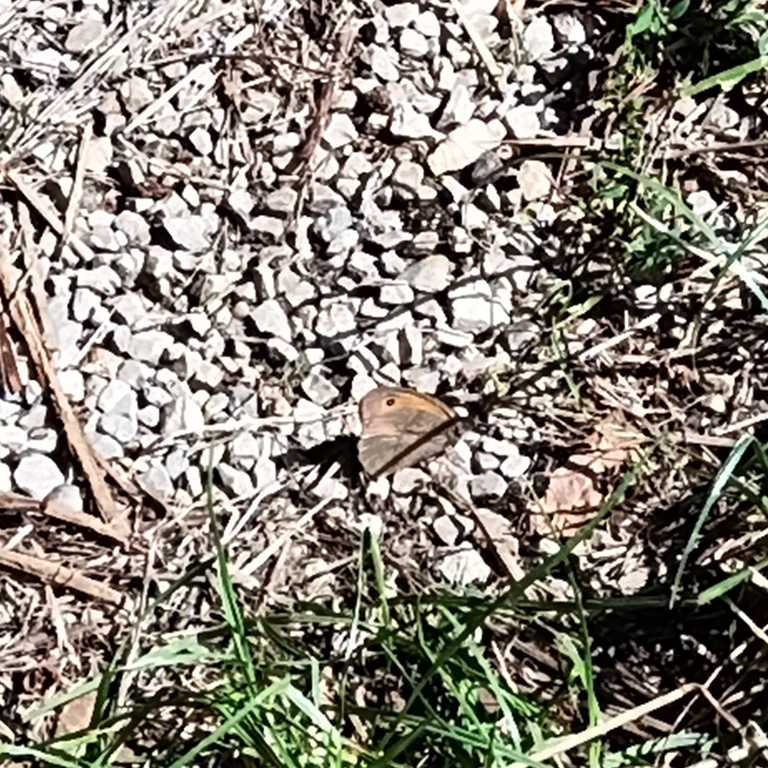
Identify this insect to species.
Maniola jurtina
